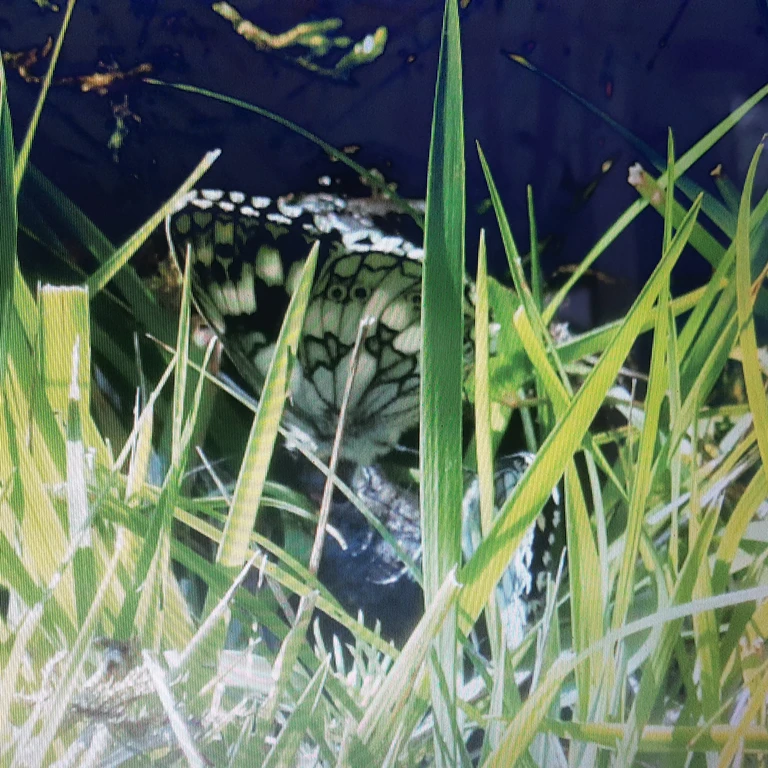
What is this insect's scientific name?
Melanargia galathea
